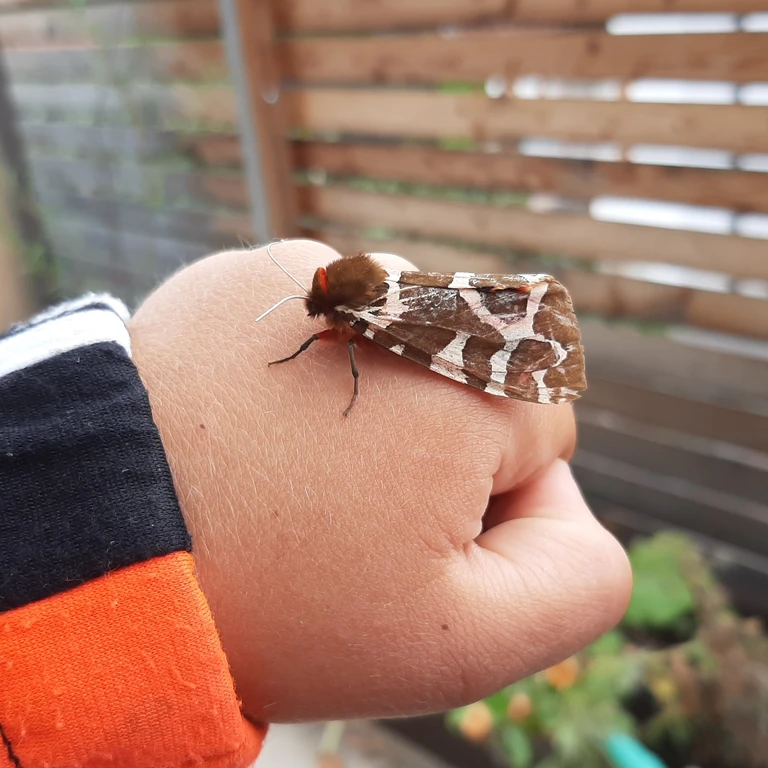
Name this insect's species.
Arctia caja
